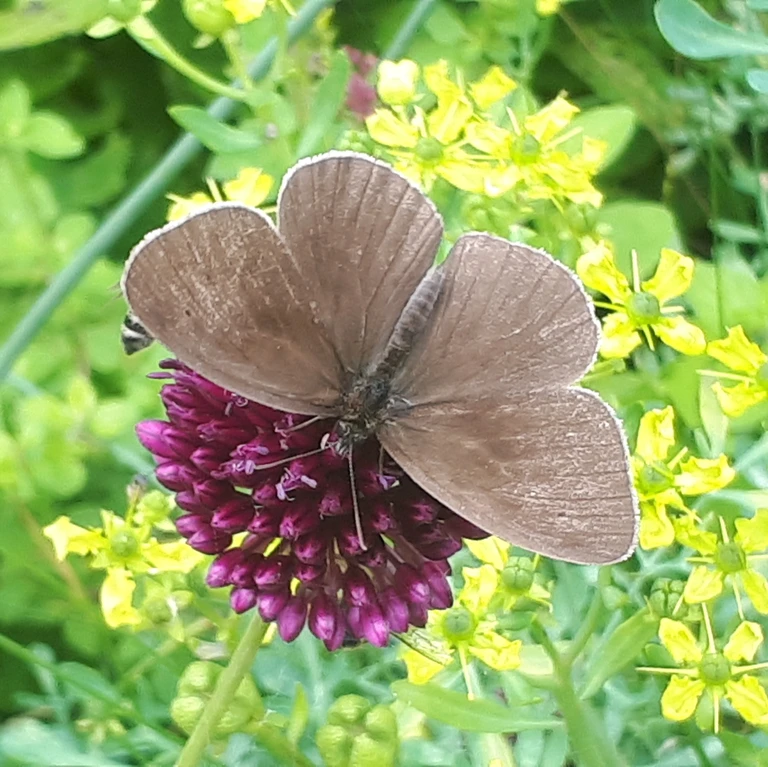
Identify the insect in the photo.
Aphantopus hyperantus
